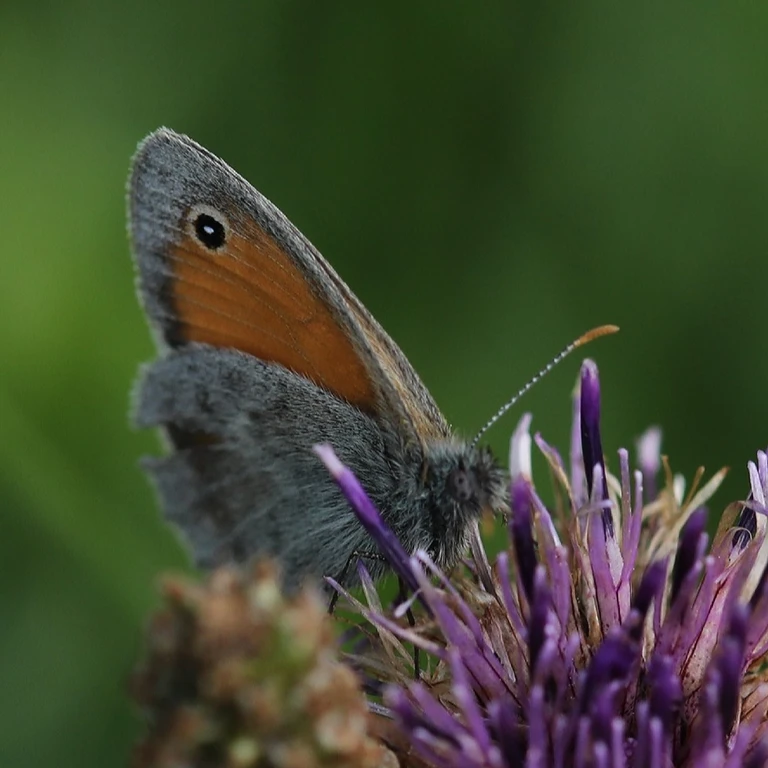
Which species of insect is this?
Coenonympha pamphilus
